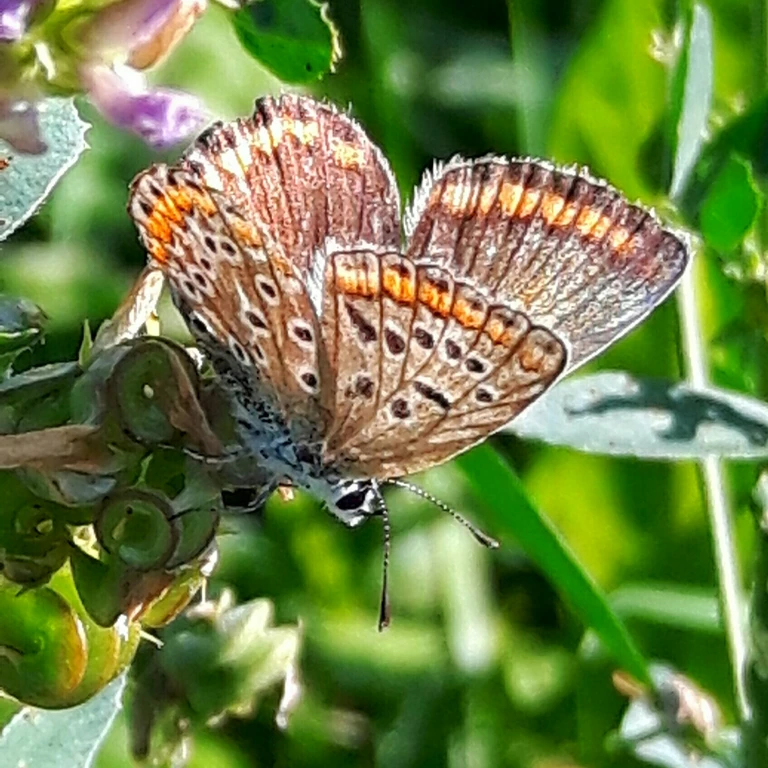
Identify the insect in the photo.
Polyommatus icarus
